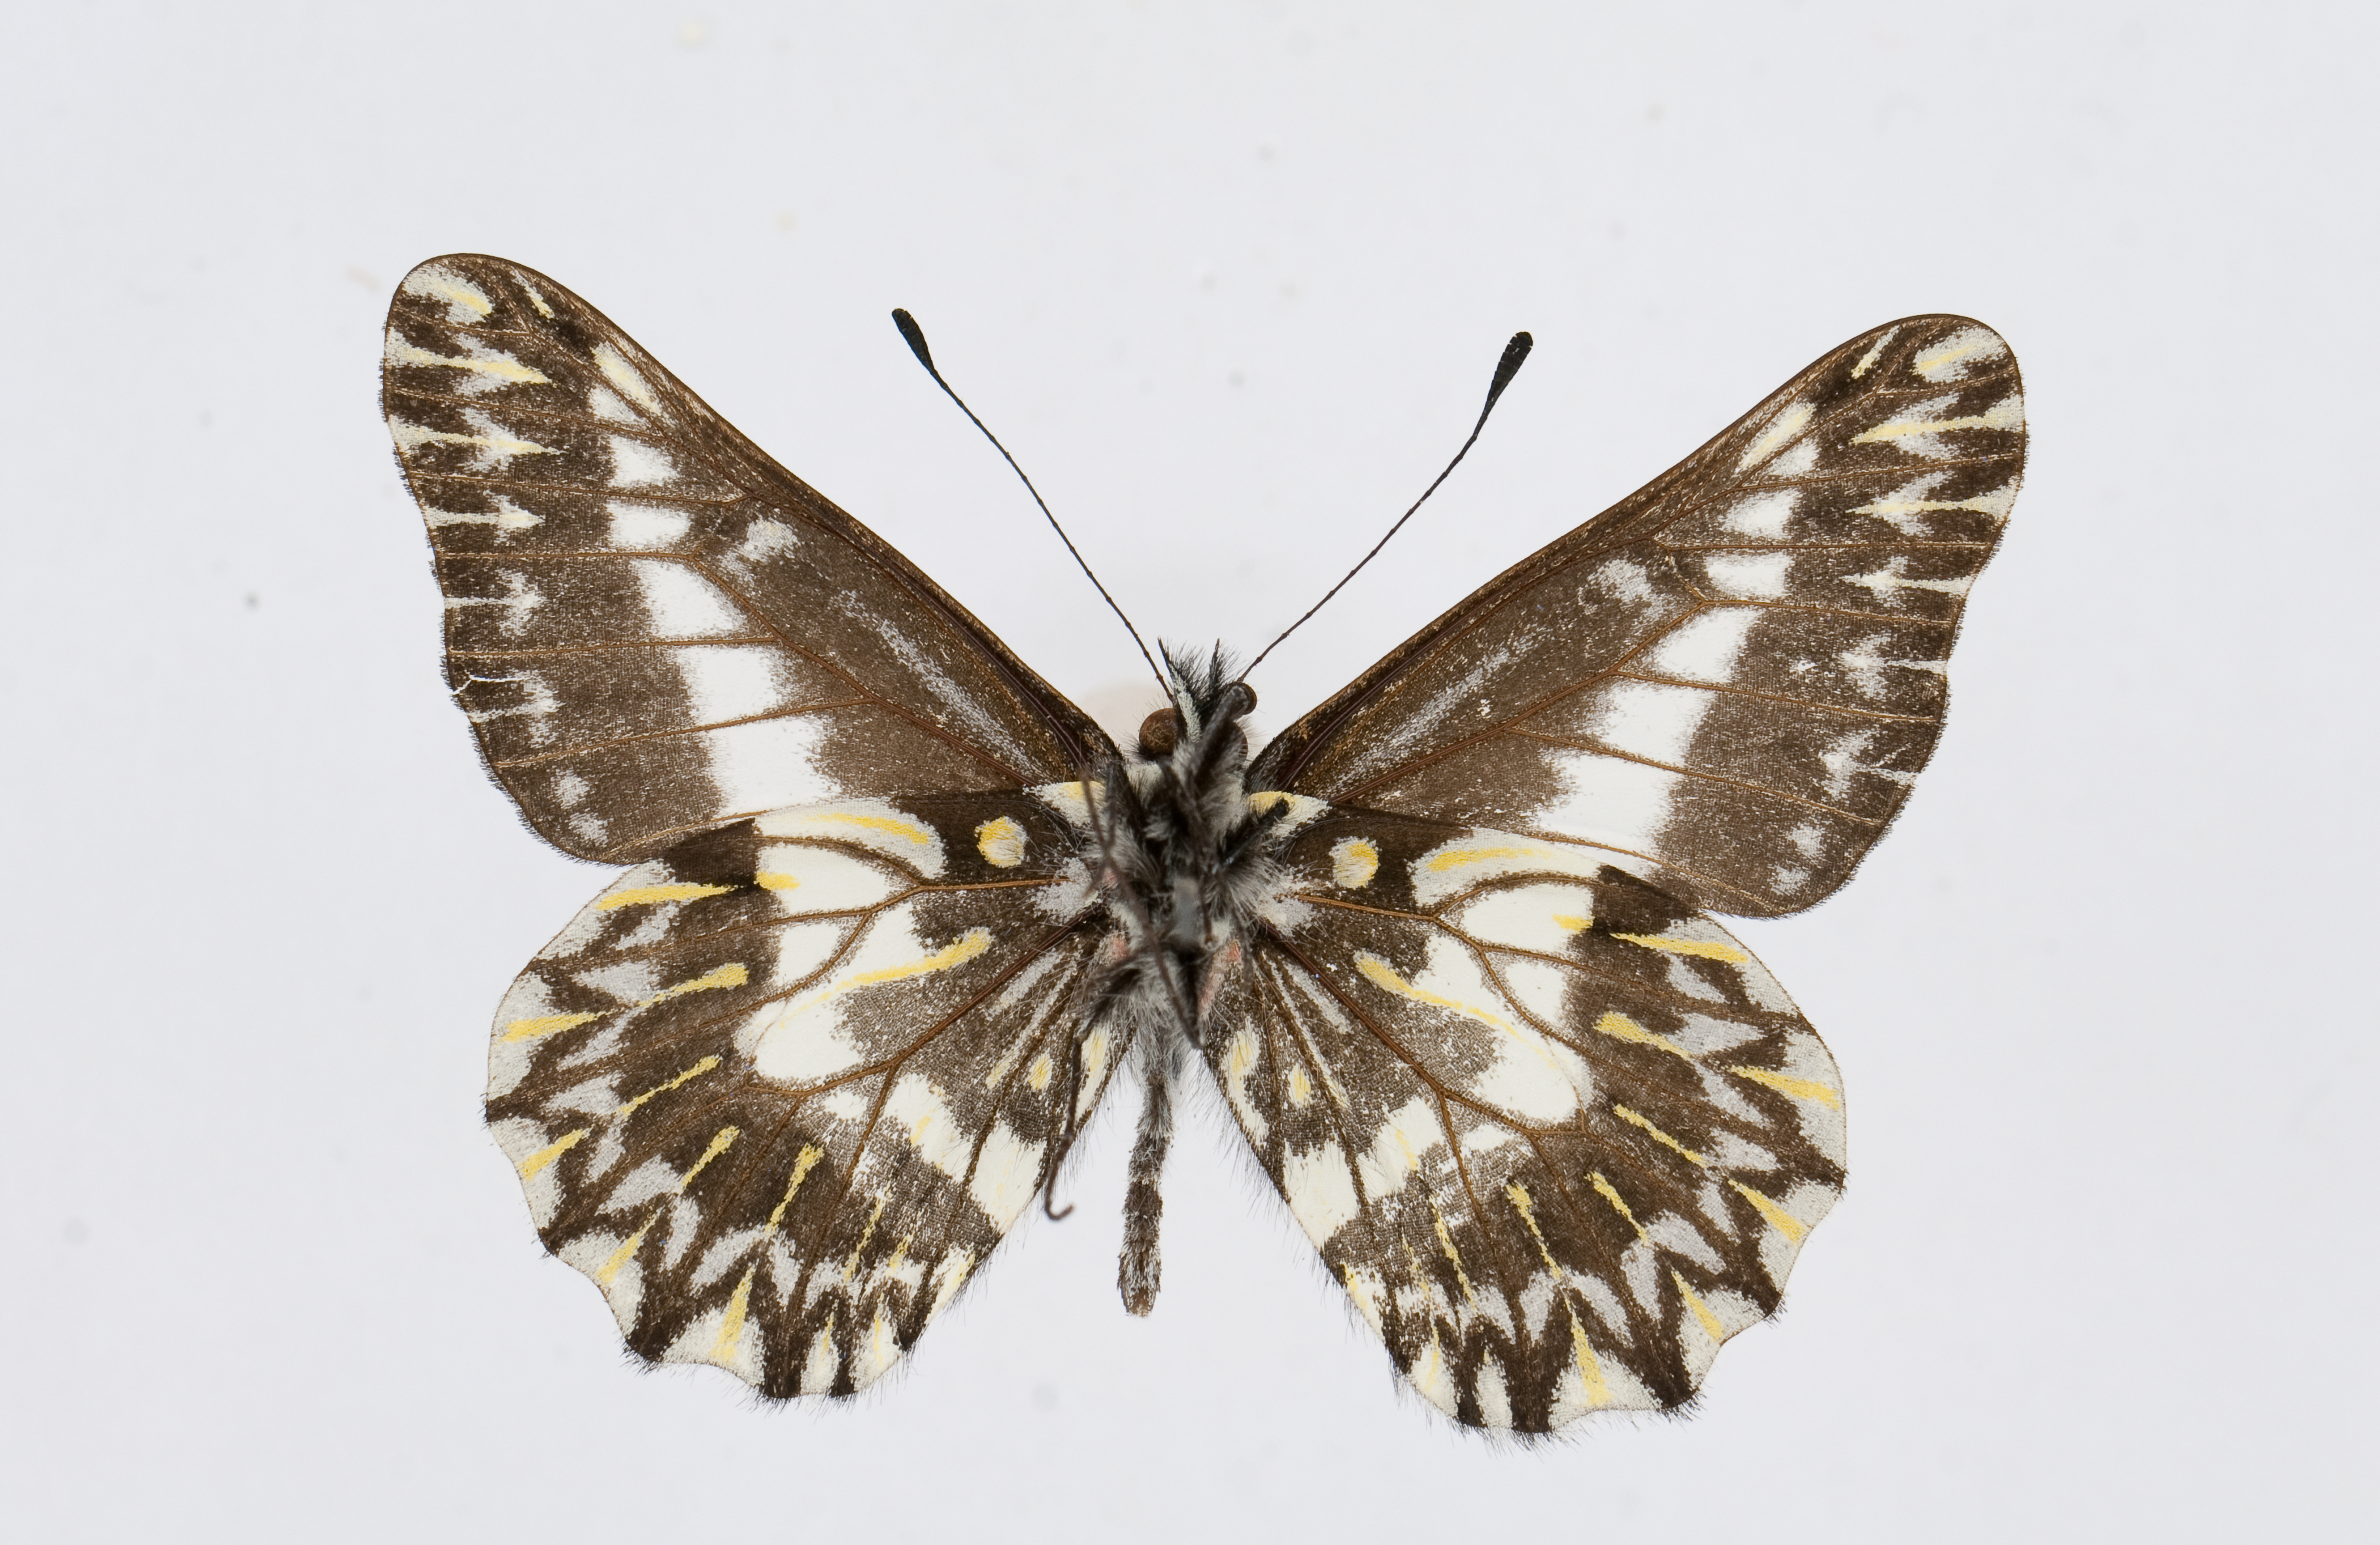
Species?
Catasticta cerberus
